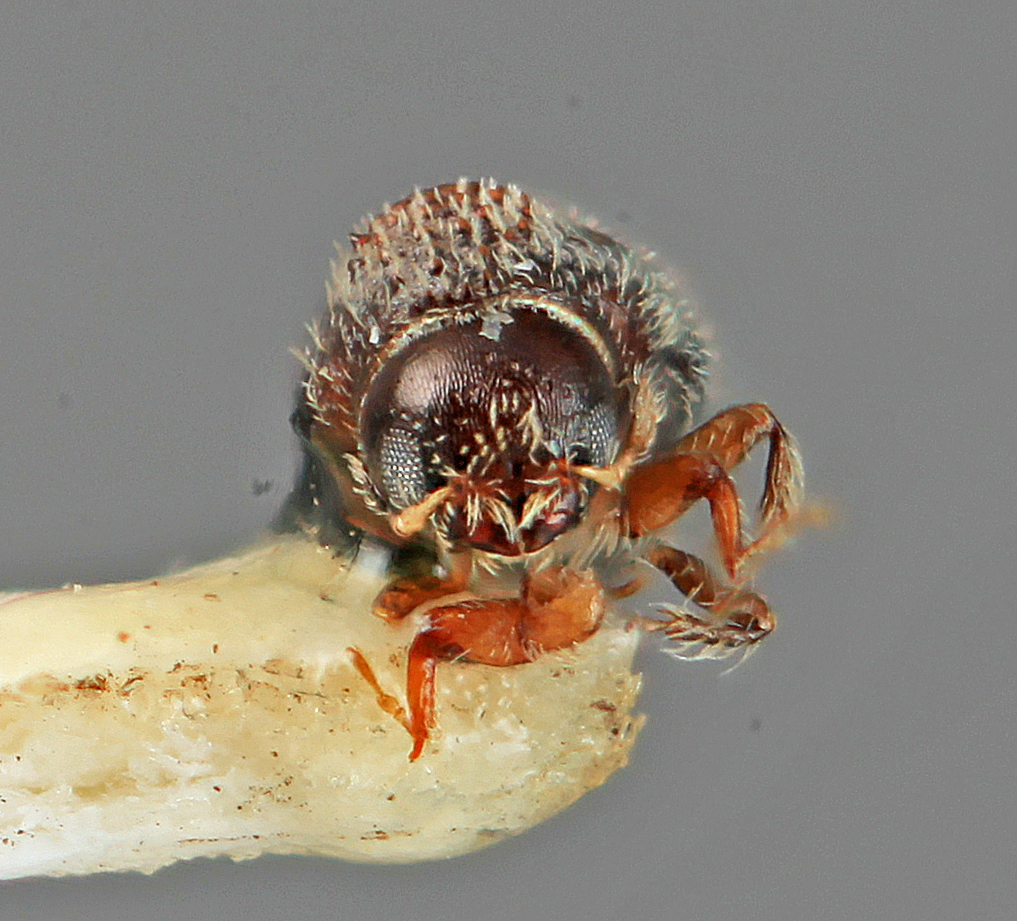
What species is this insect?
Pseudothysanoes crassinus
